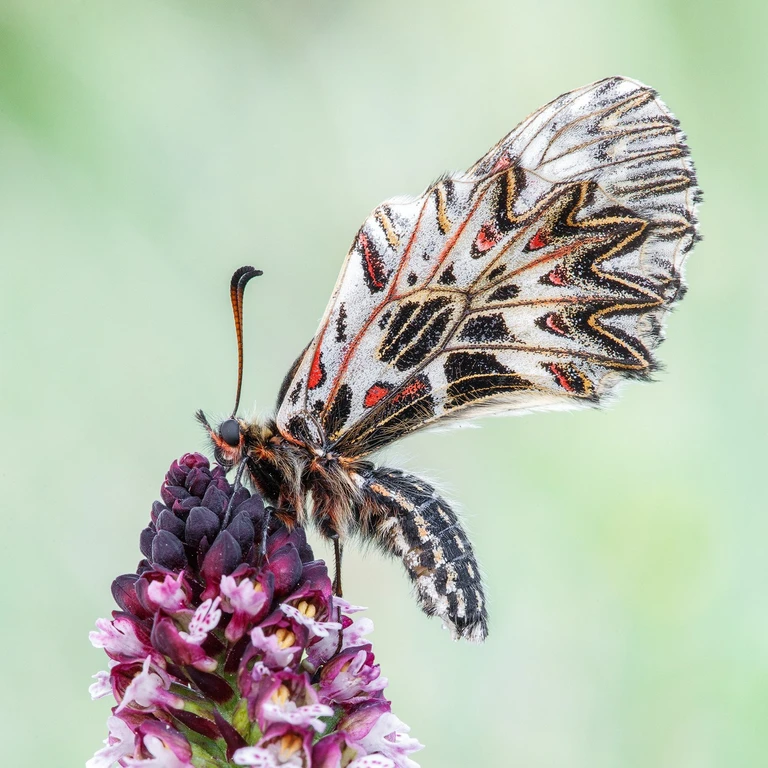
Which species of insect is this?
Zerynthia polyxena
